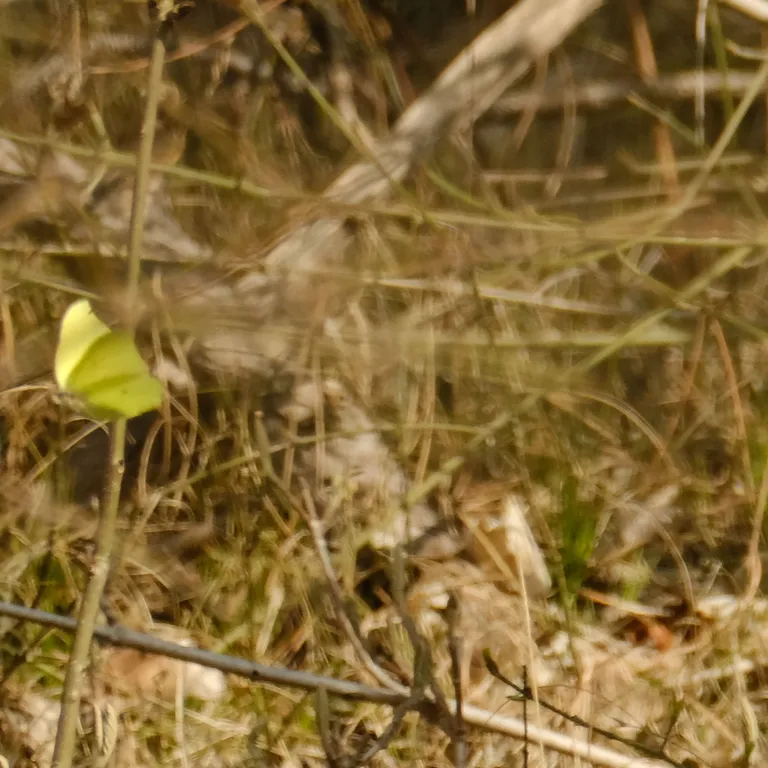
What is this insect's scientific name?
Gonepteryx rhamni
